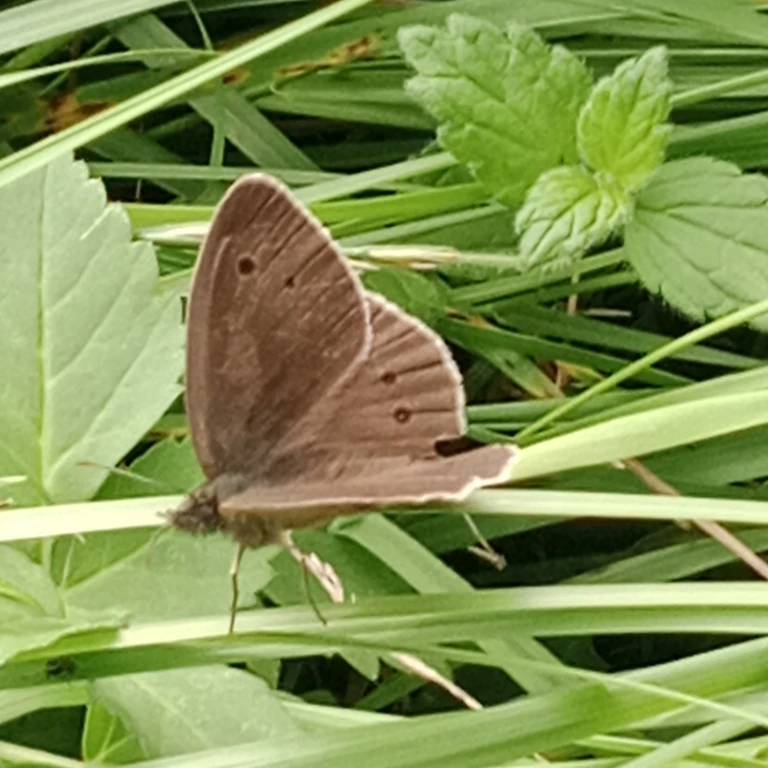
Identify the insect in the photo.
Aphantopus hyperantus
